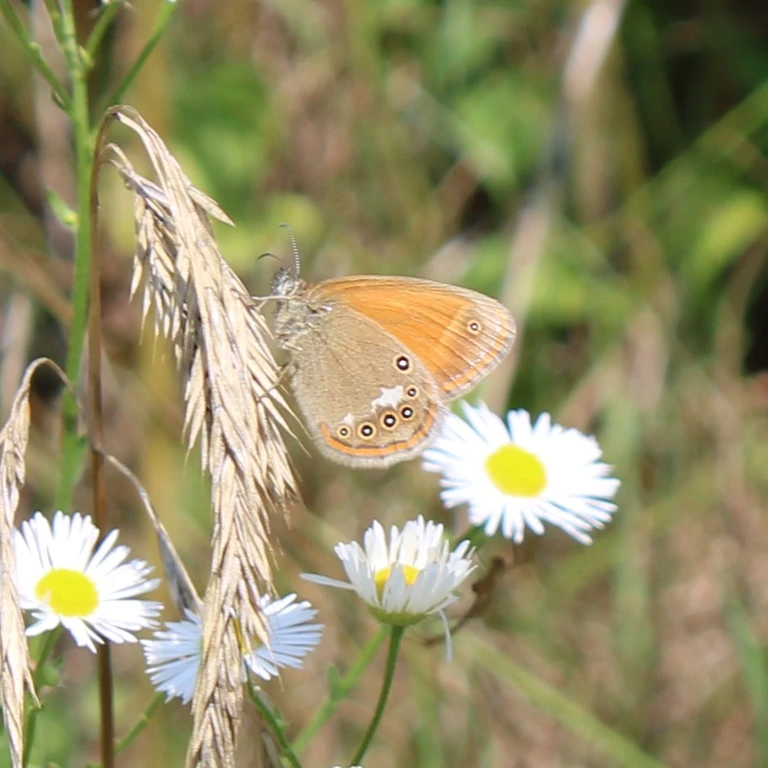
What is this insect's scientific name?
Coenonympha glycerion (also Coenonympha iphis)
